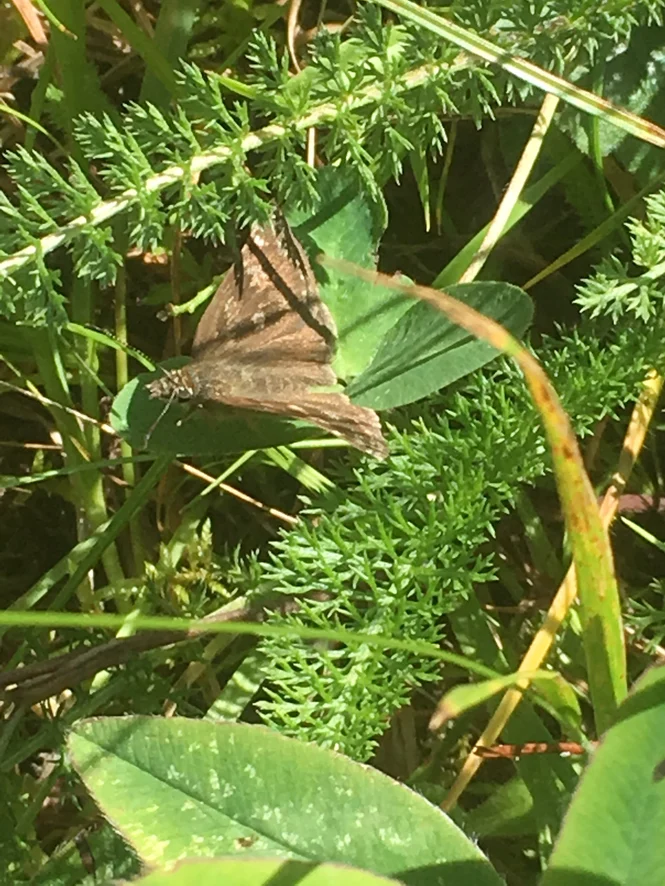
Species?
Erynnis tages
